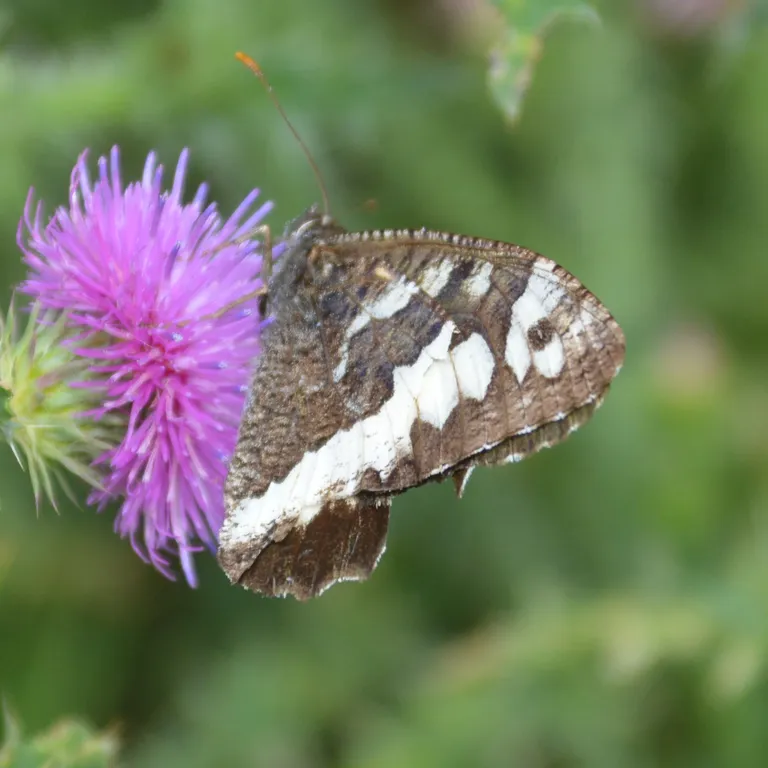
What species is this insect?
Brintesia circe
